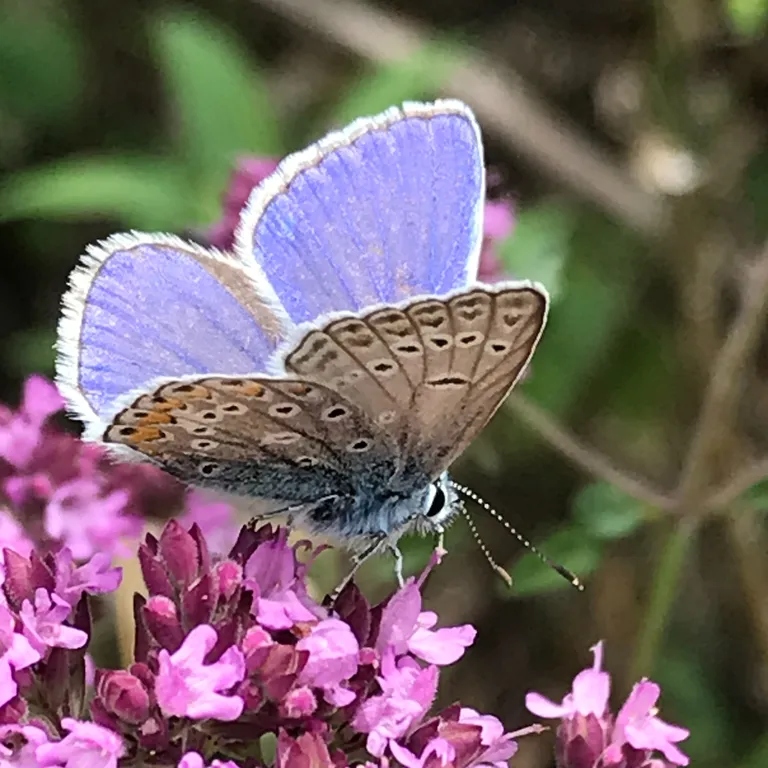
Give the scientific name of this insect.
Polyommatus icarus
